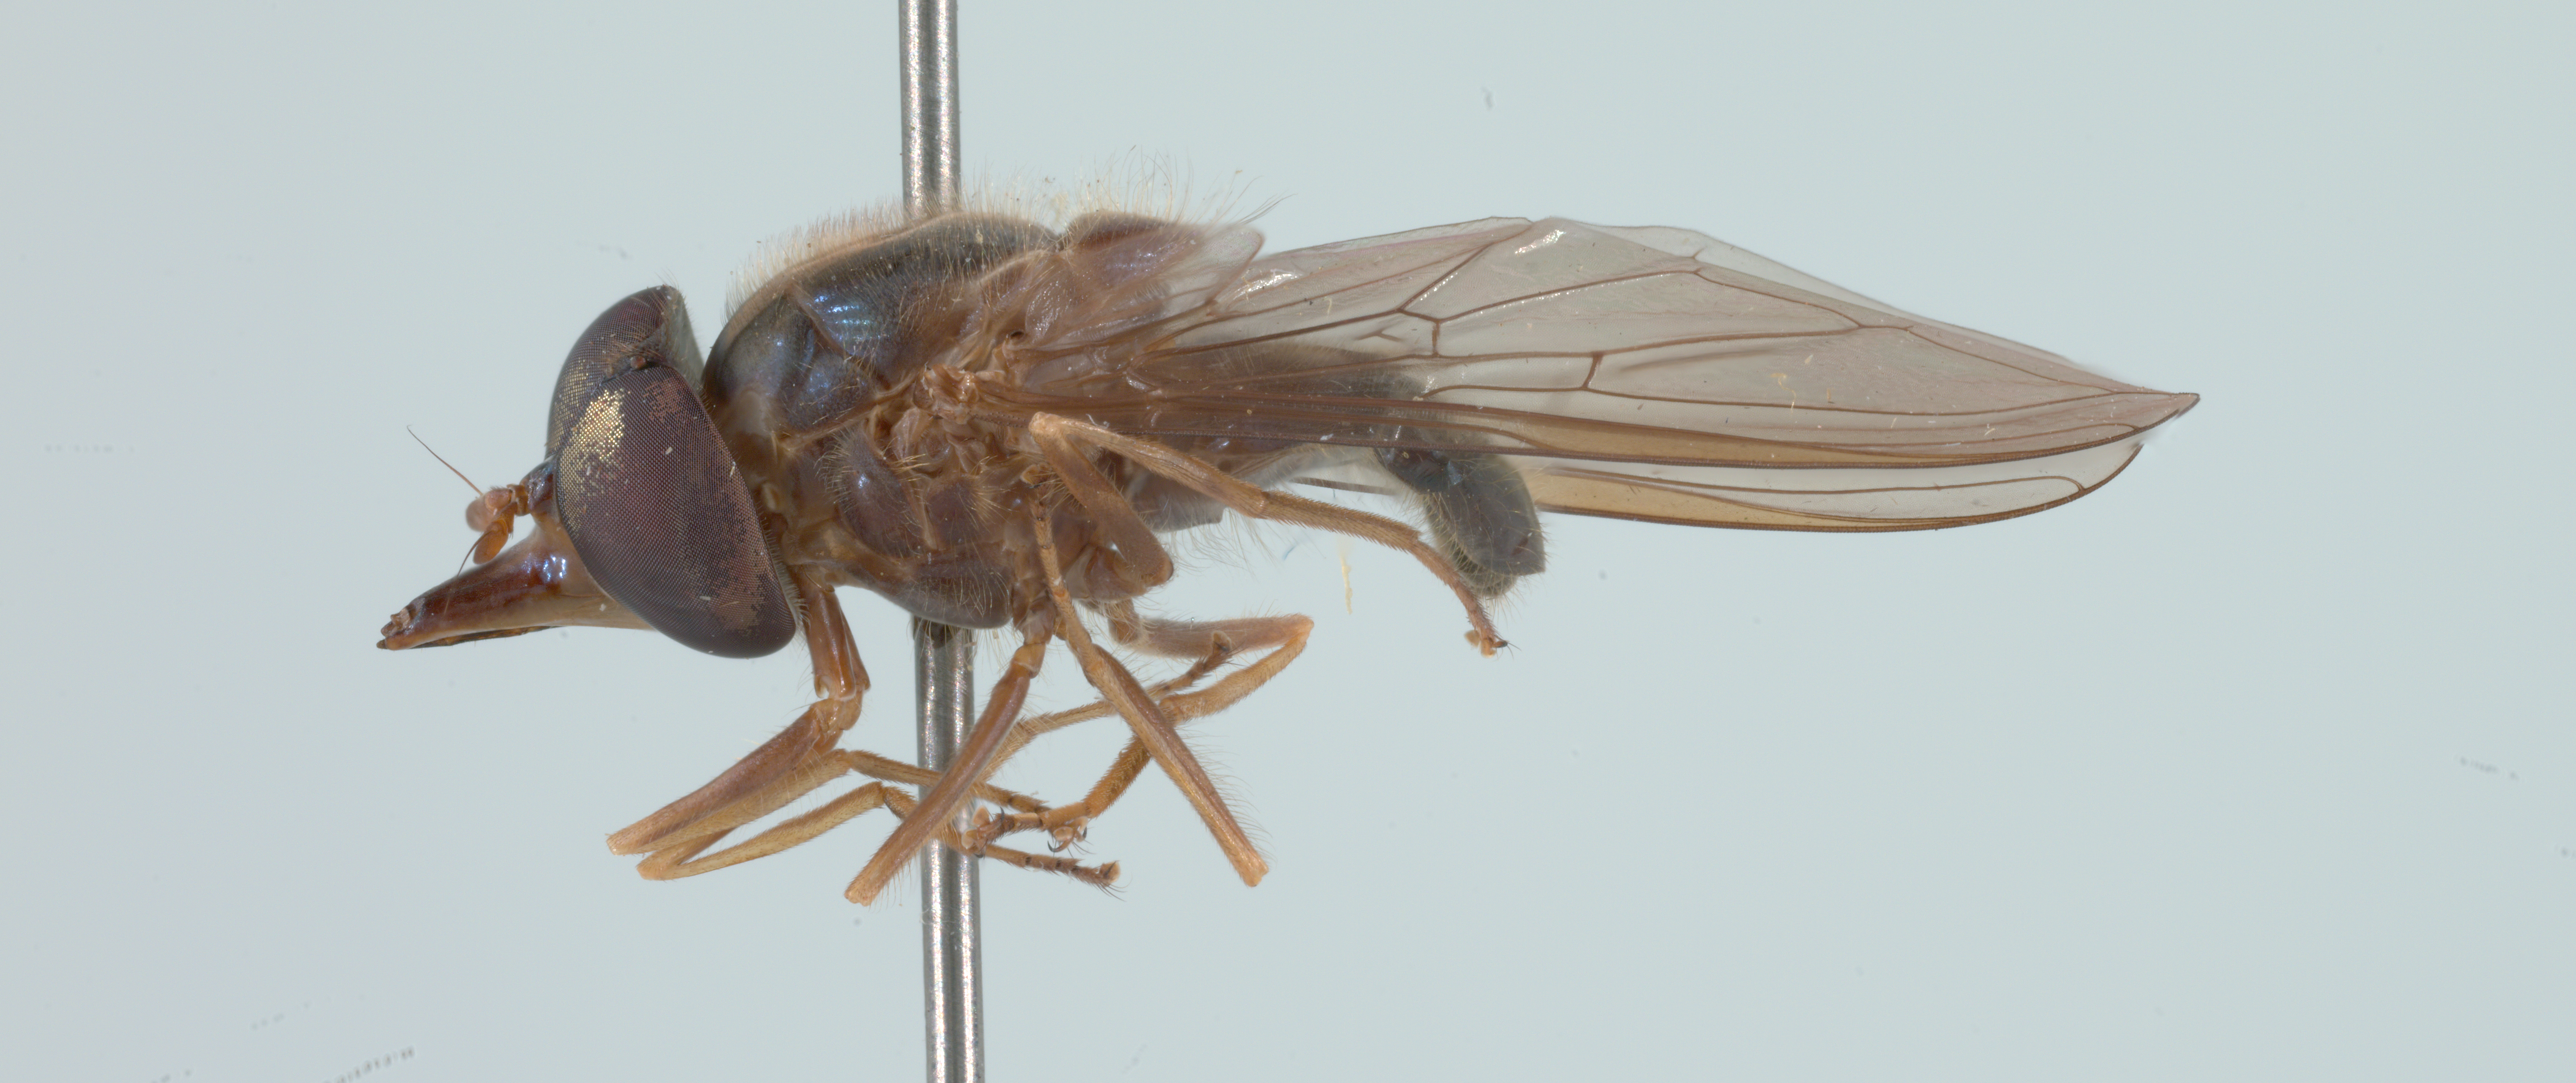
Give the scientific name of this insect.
Rhingia fuscipes
